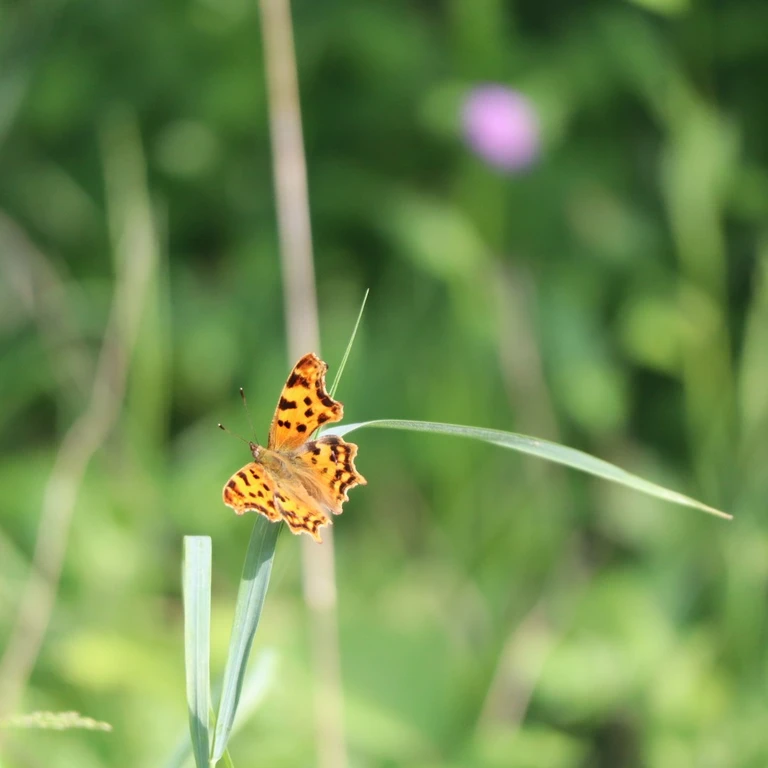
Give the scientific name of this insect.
Polygonia c-album
